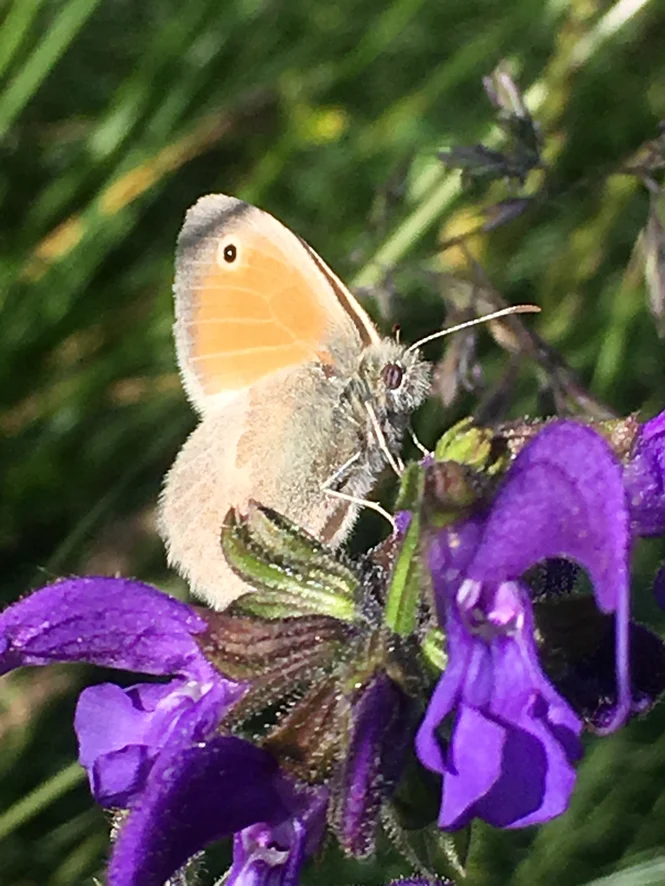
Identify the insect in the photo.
Coenonympha pamphilus
